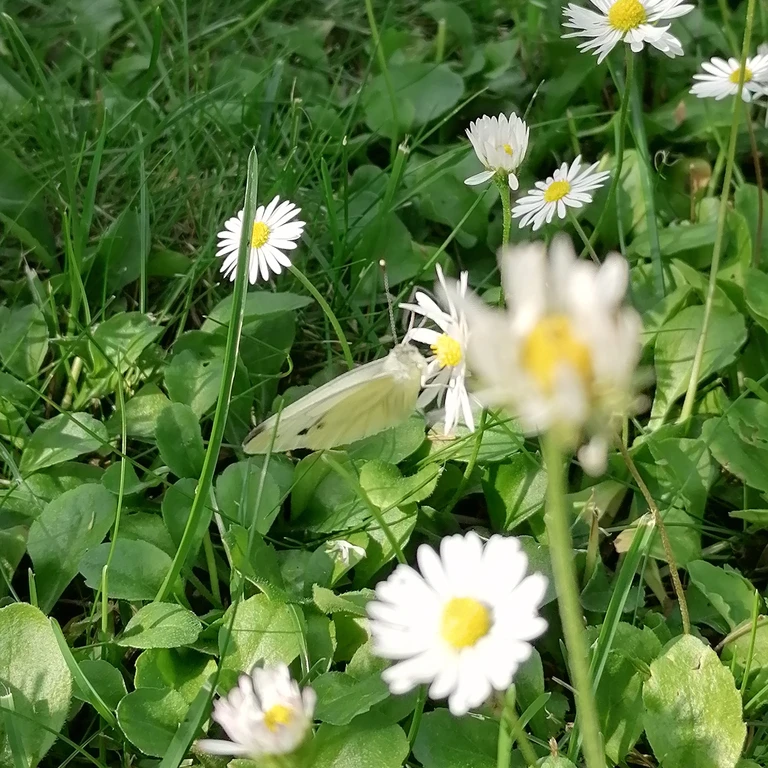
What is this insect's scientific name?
Pieris napi
